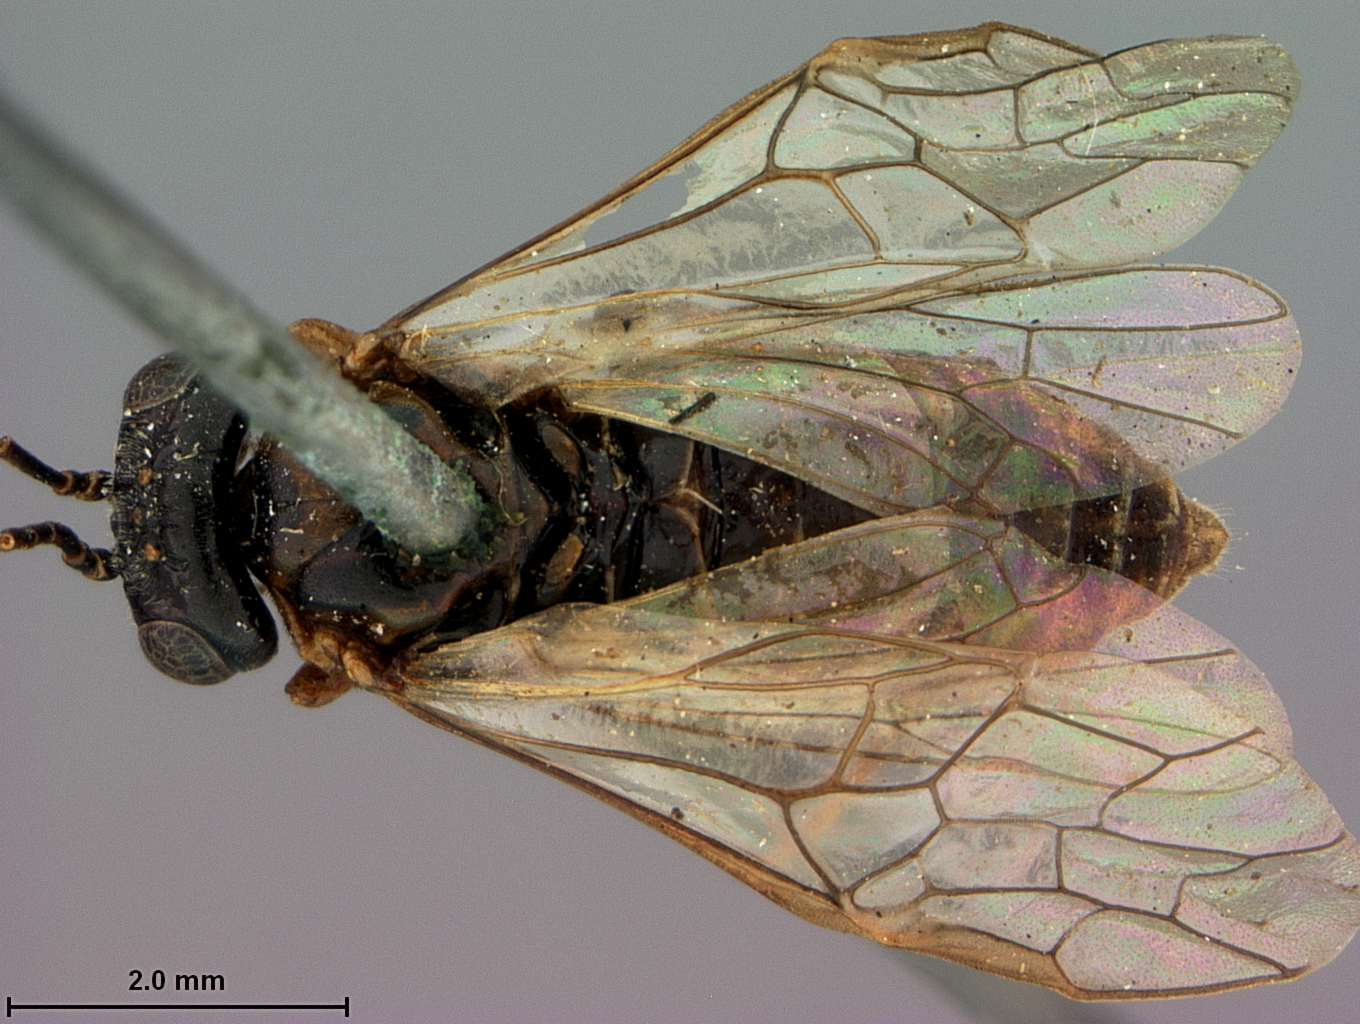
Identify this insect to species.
Periclista xanthognatha
